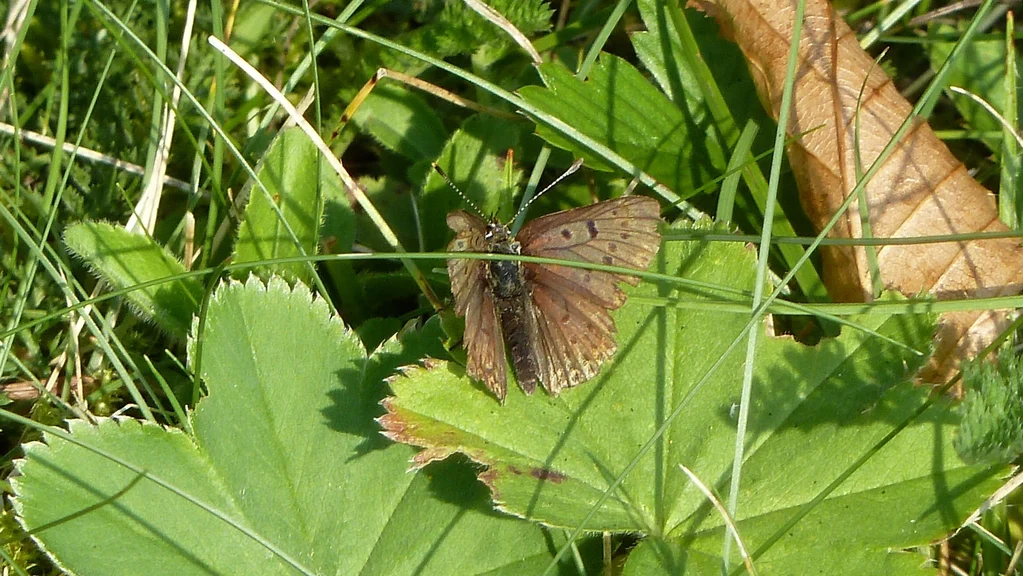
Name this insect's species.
Lycaena tityrus (also Loweia tityrus)
